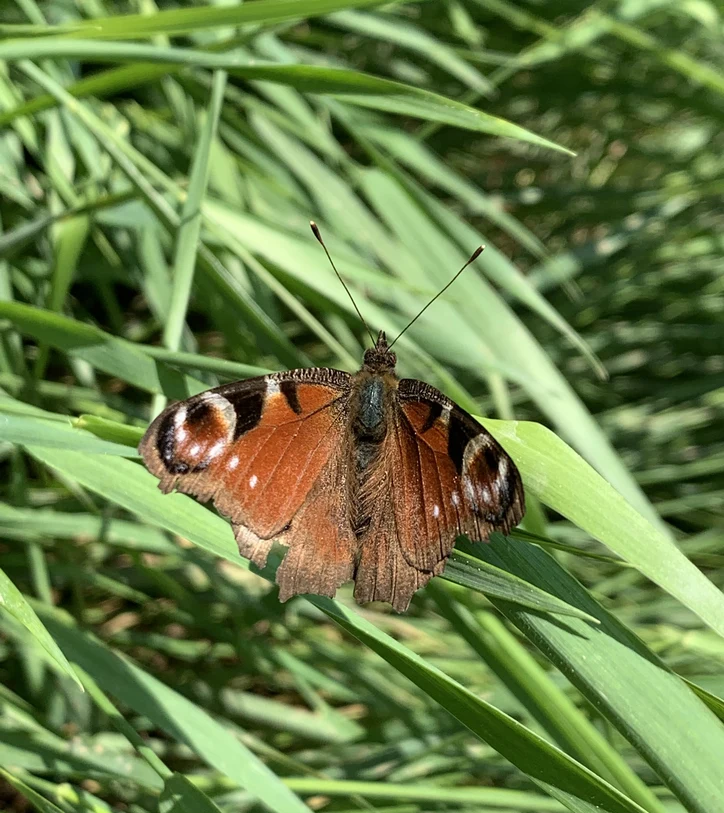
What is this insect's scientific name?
Aglais io
